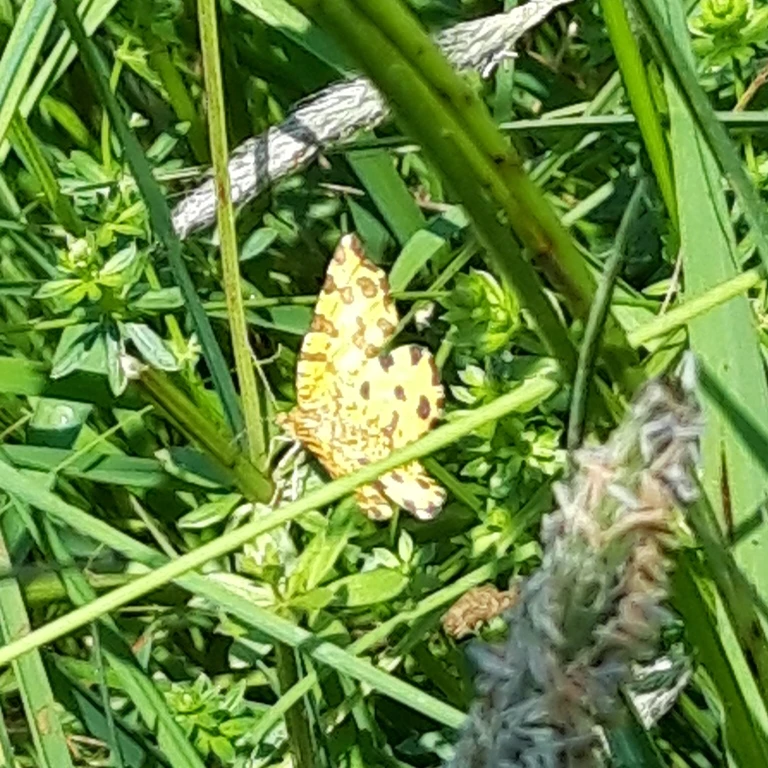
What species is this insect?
Pseudopanthera macularia
